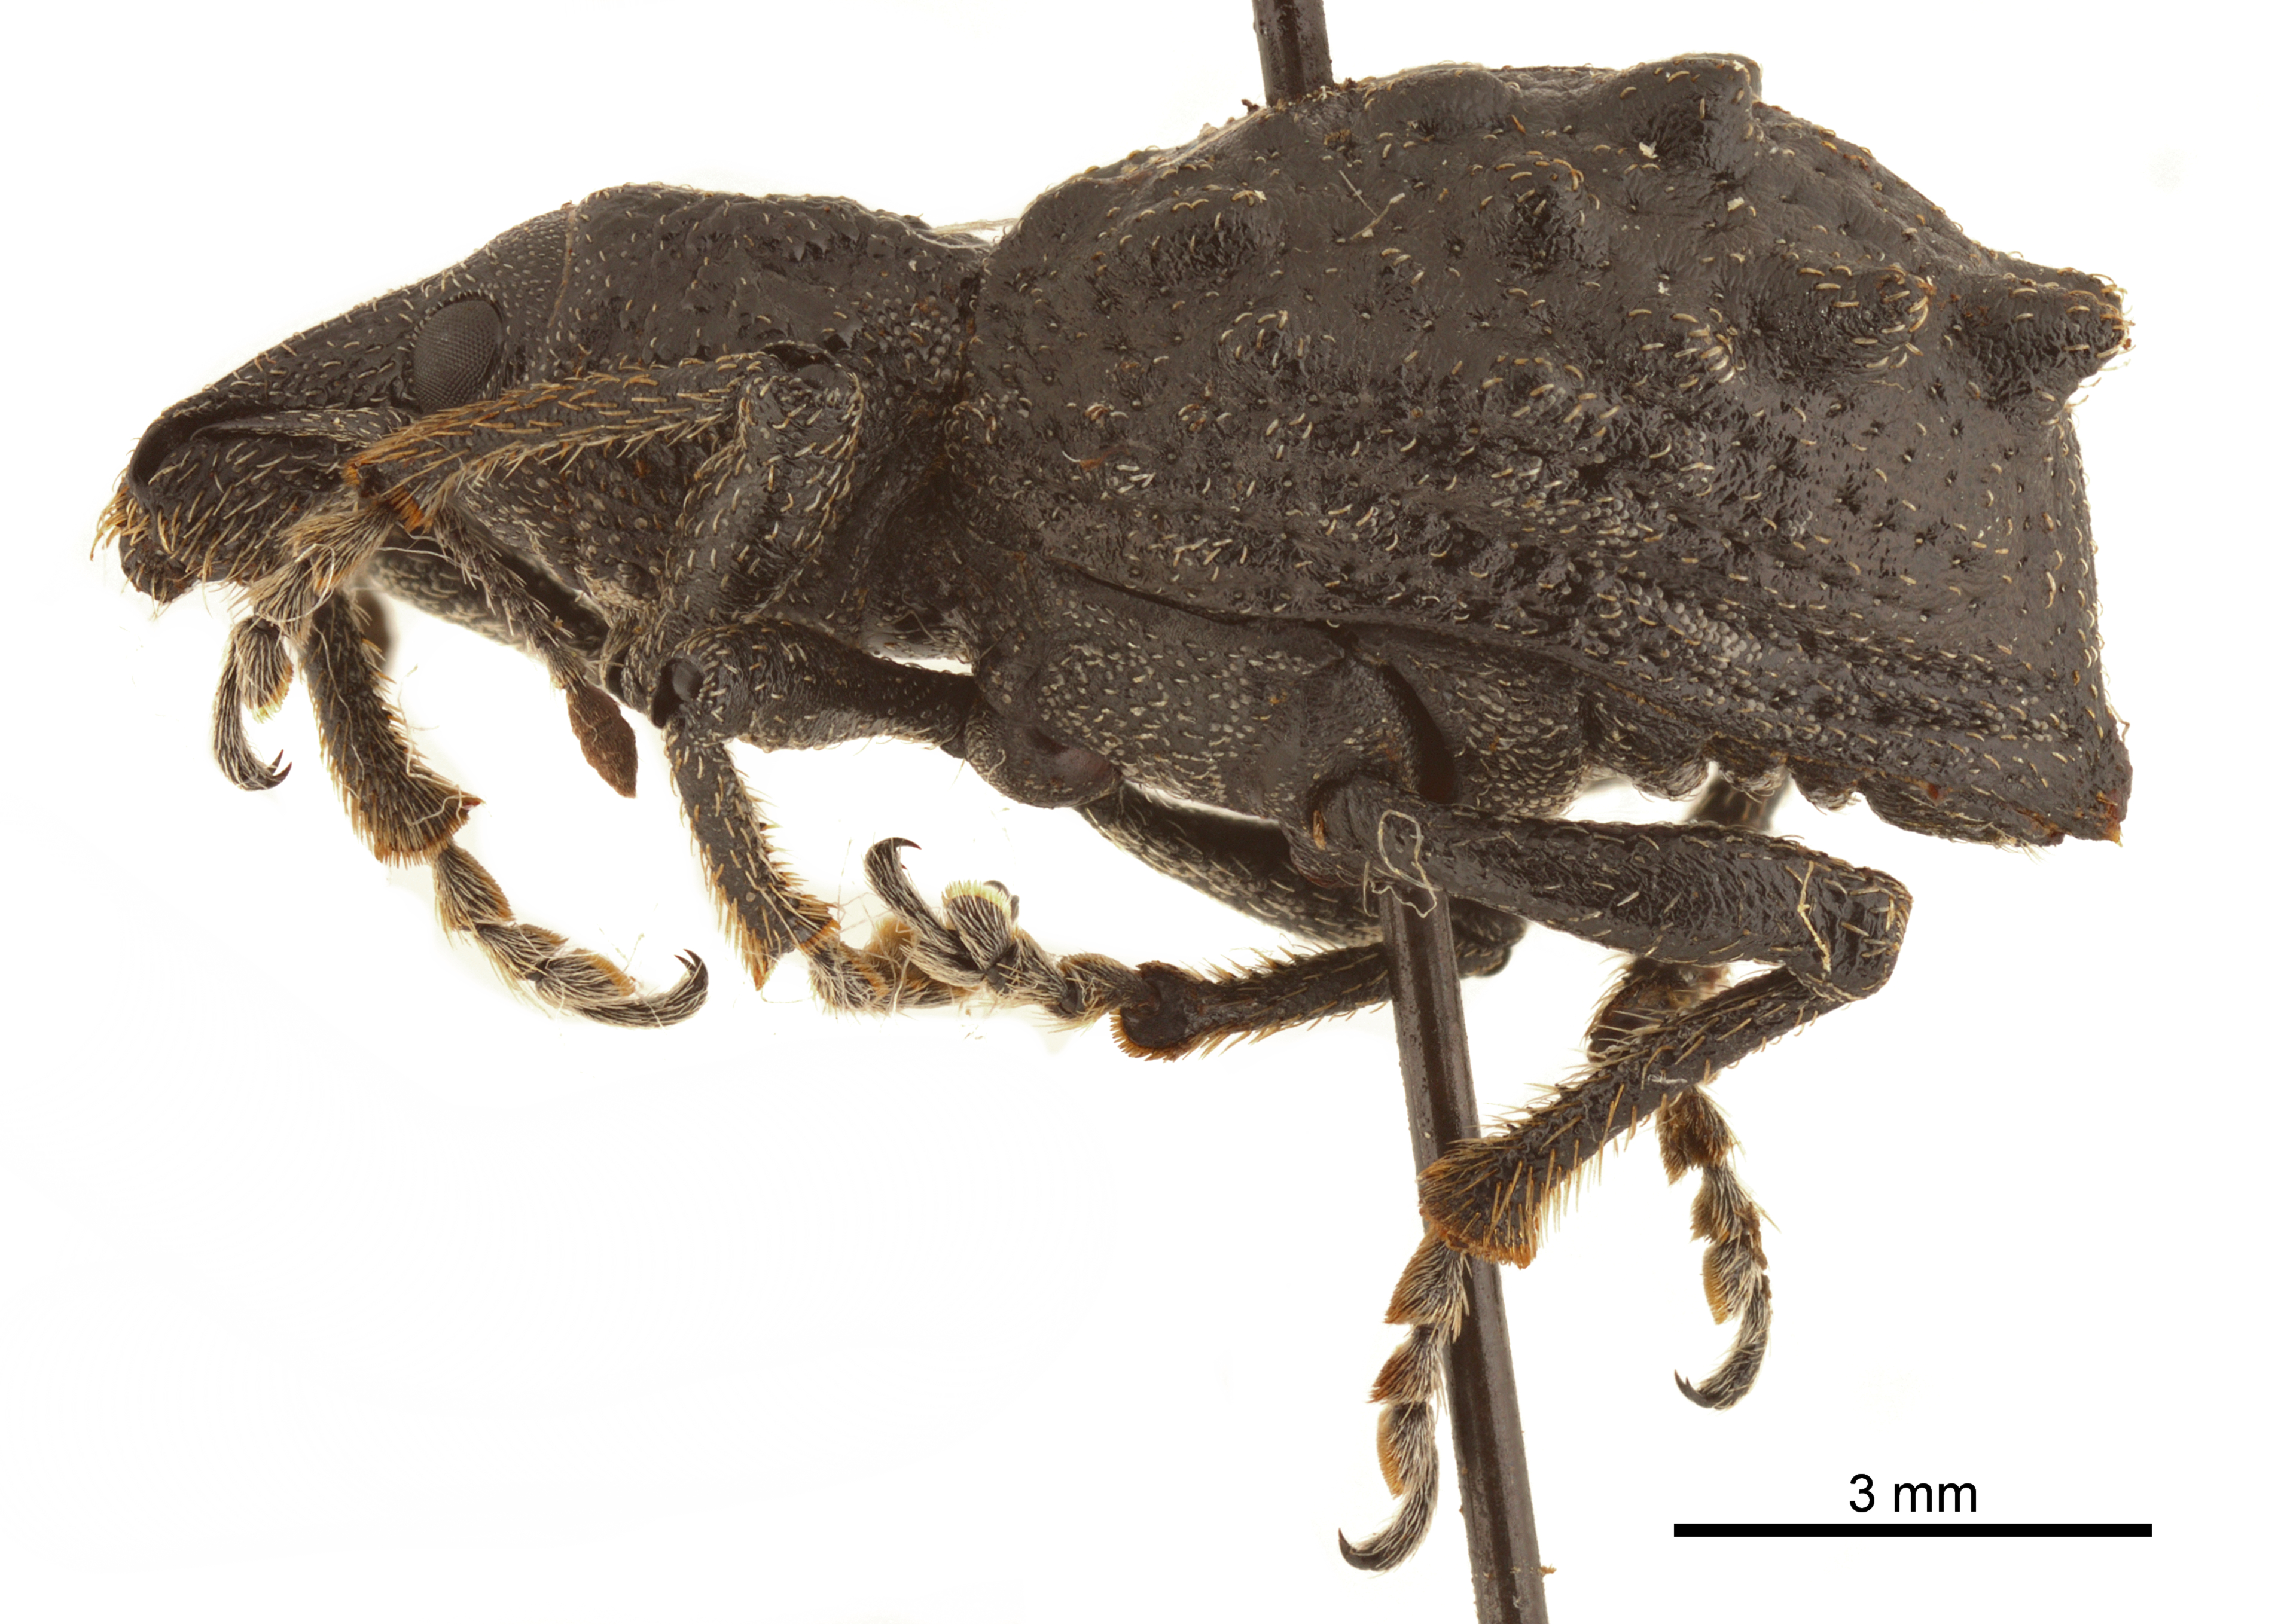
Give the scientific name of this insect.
Megalometis aureosquamosus
